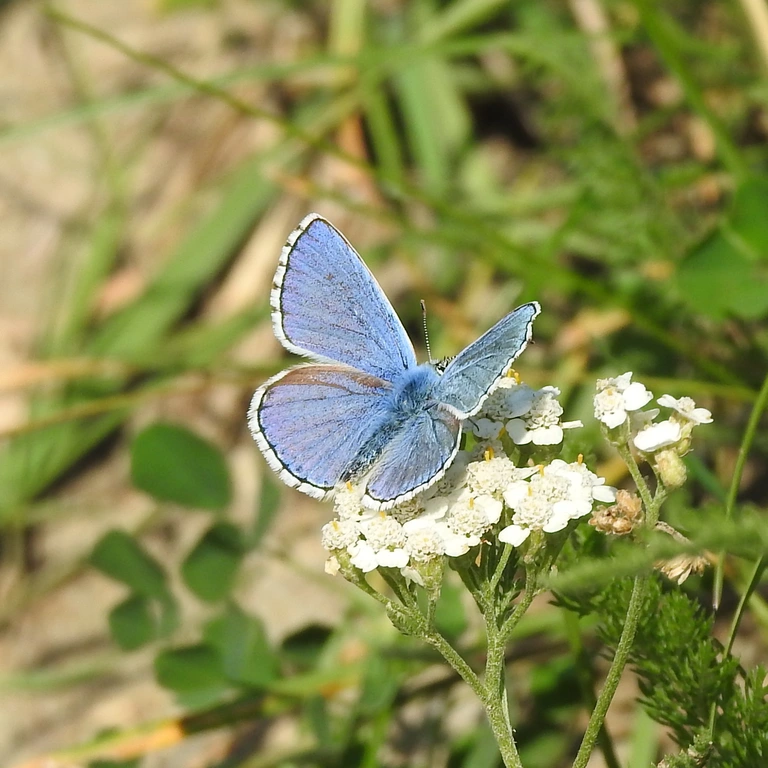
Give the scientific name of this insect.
Lysandra bellargus
